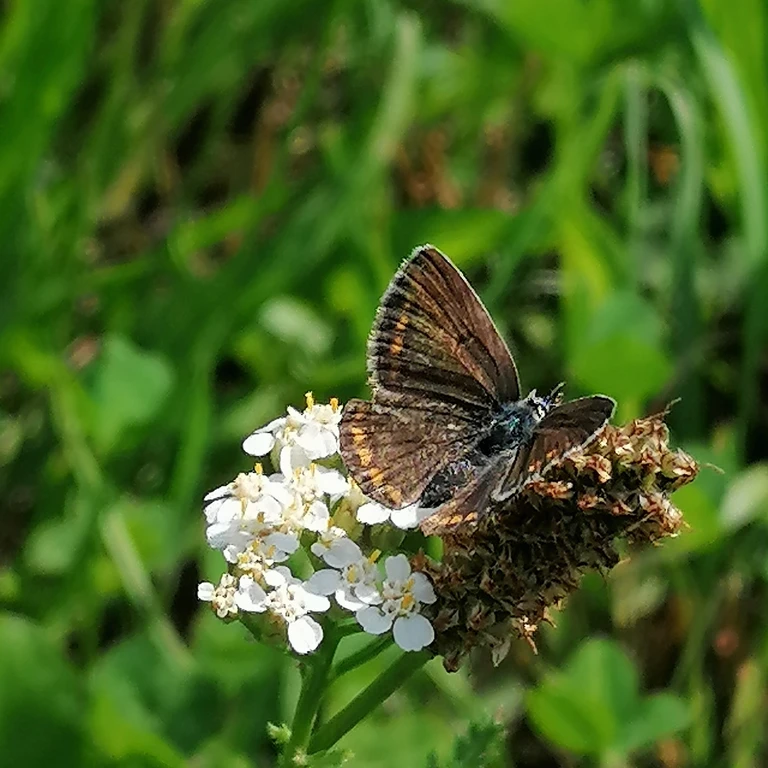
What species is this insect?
Polyommatus icarus
